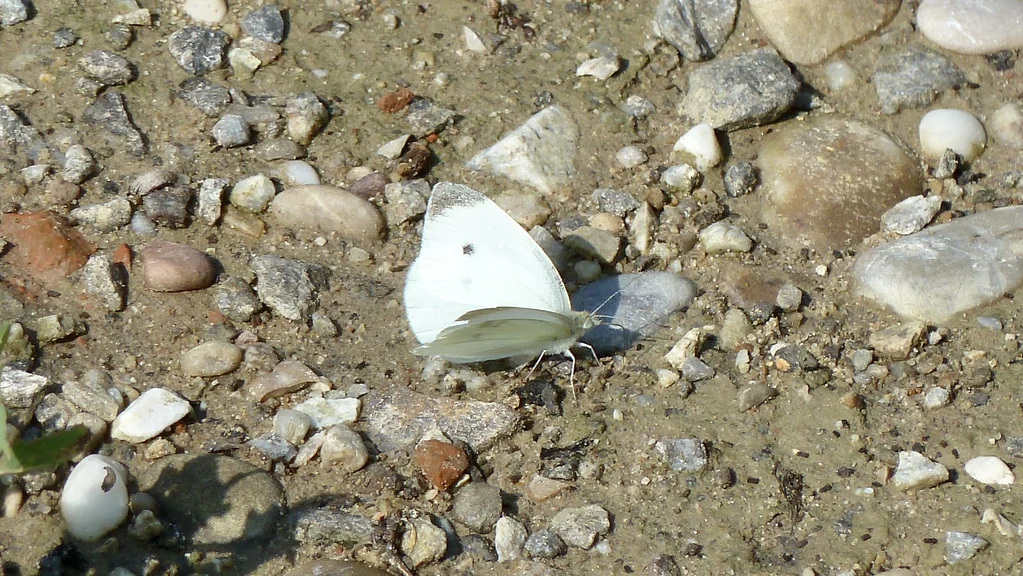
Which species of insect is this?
Pieris rapae
